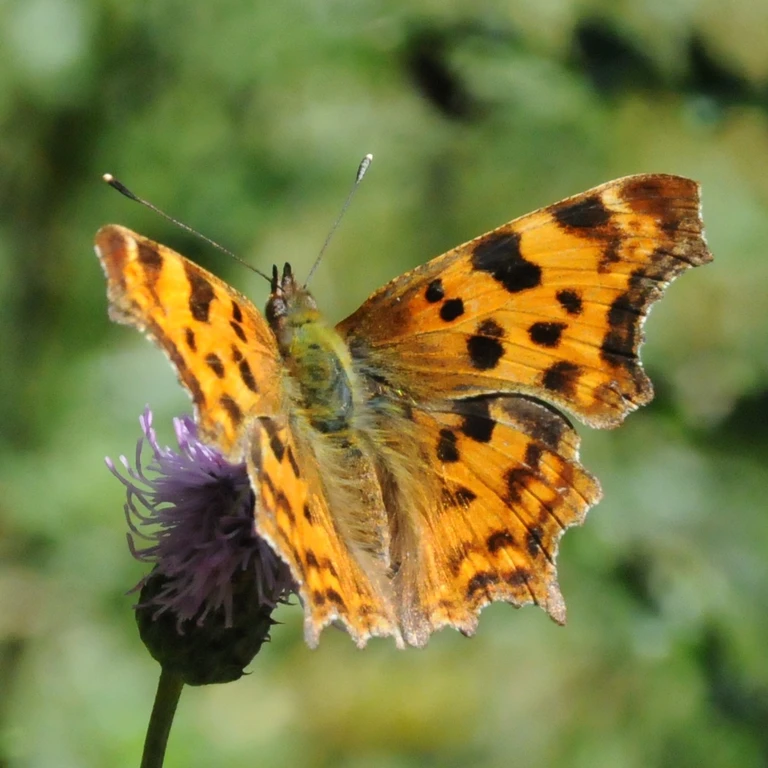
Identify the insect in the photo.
Polygonia c-album
